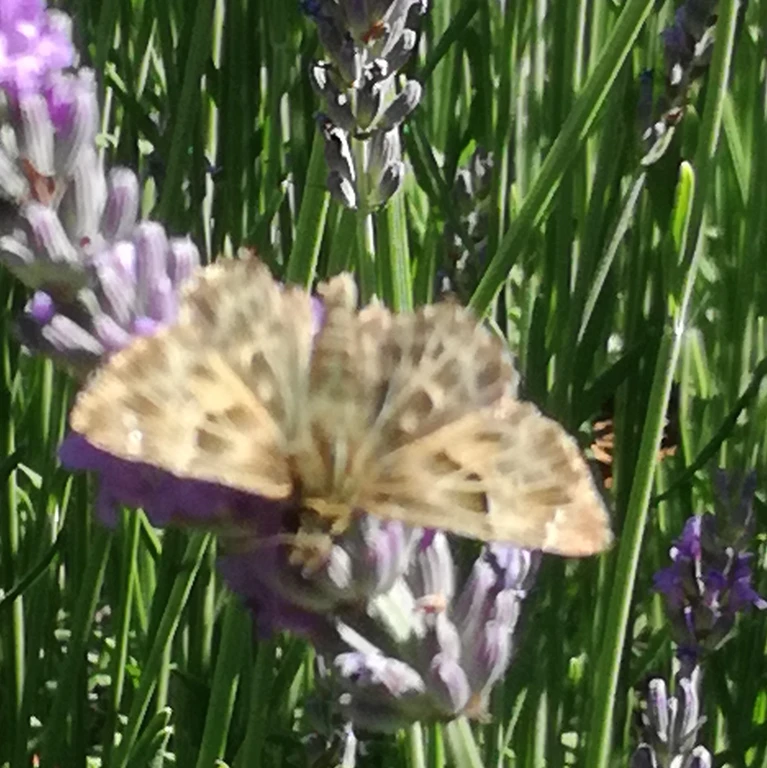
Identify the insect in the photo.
Carcharodus alceae
